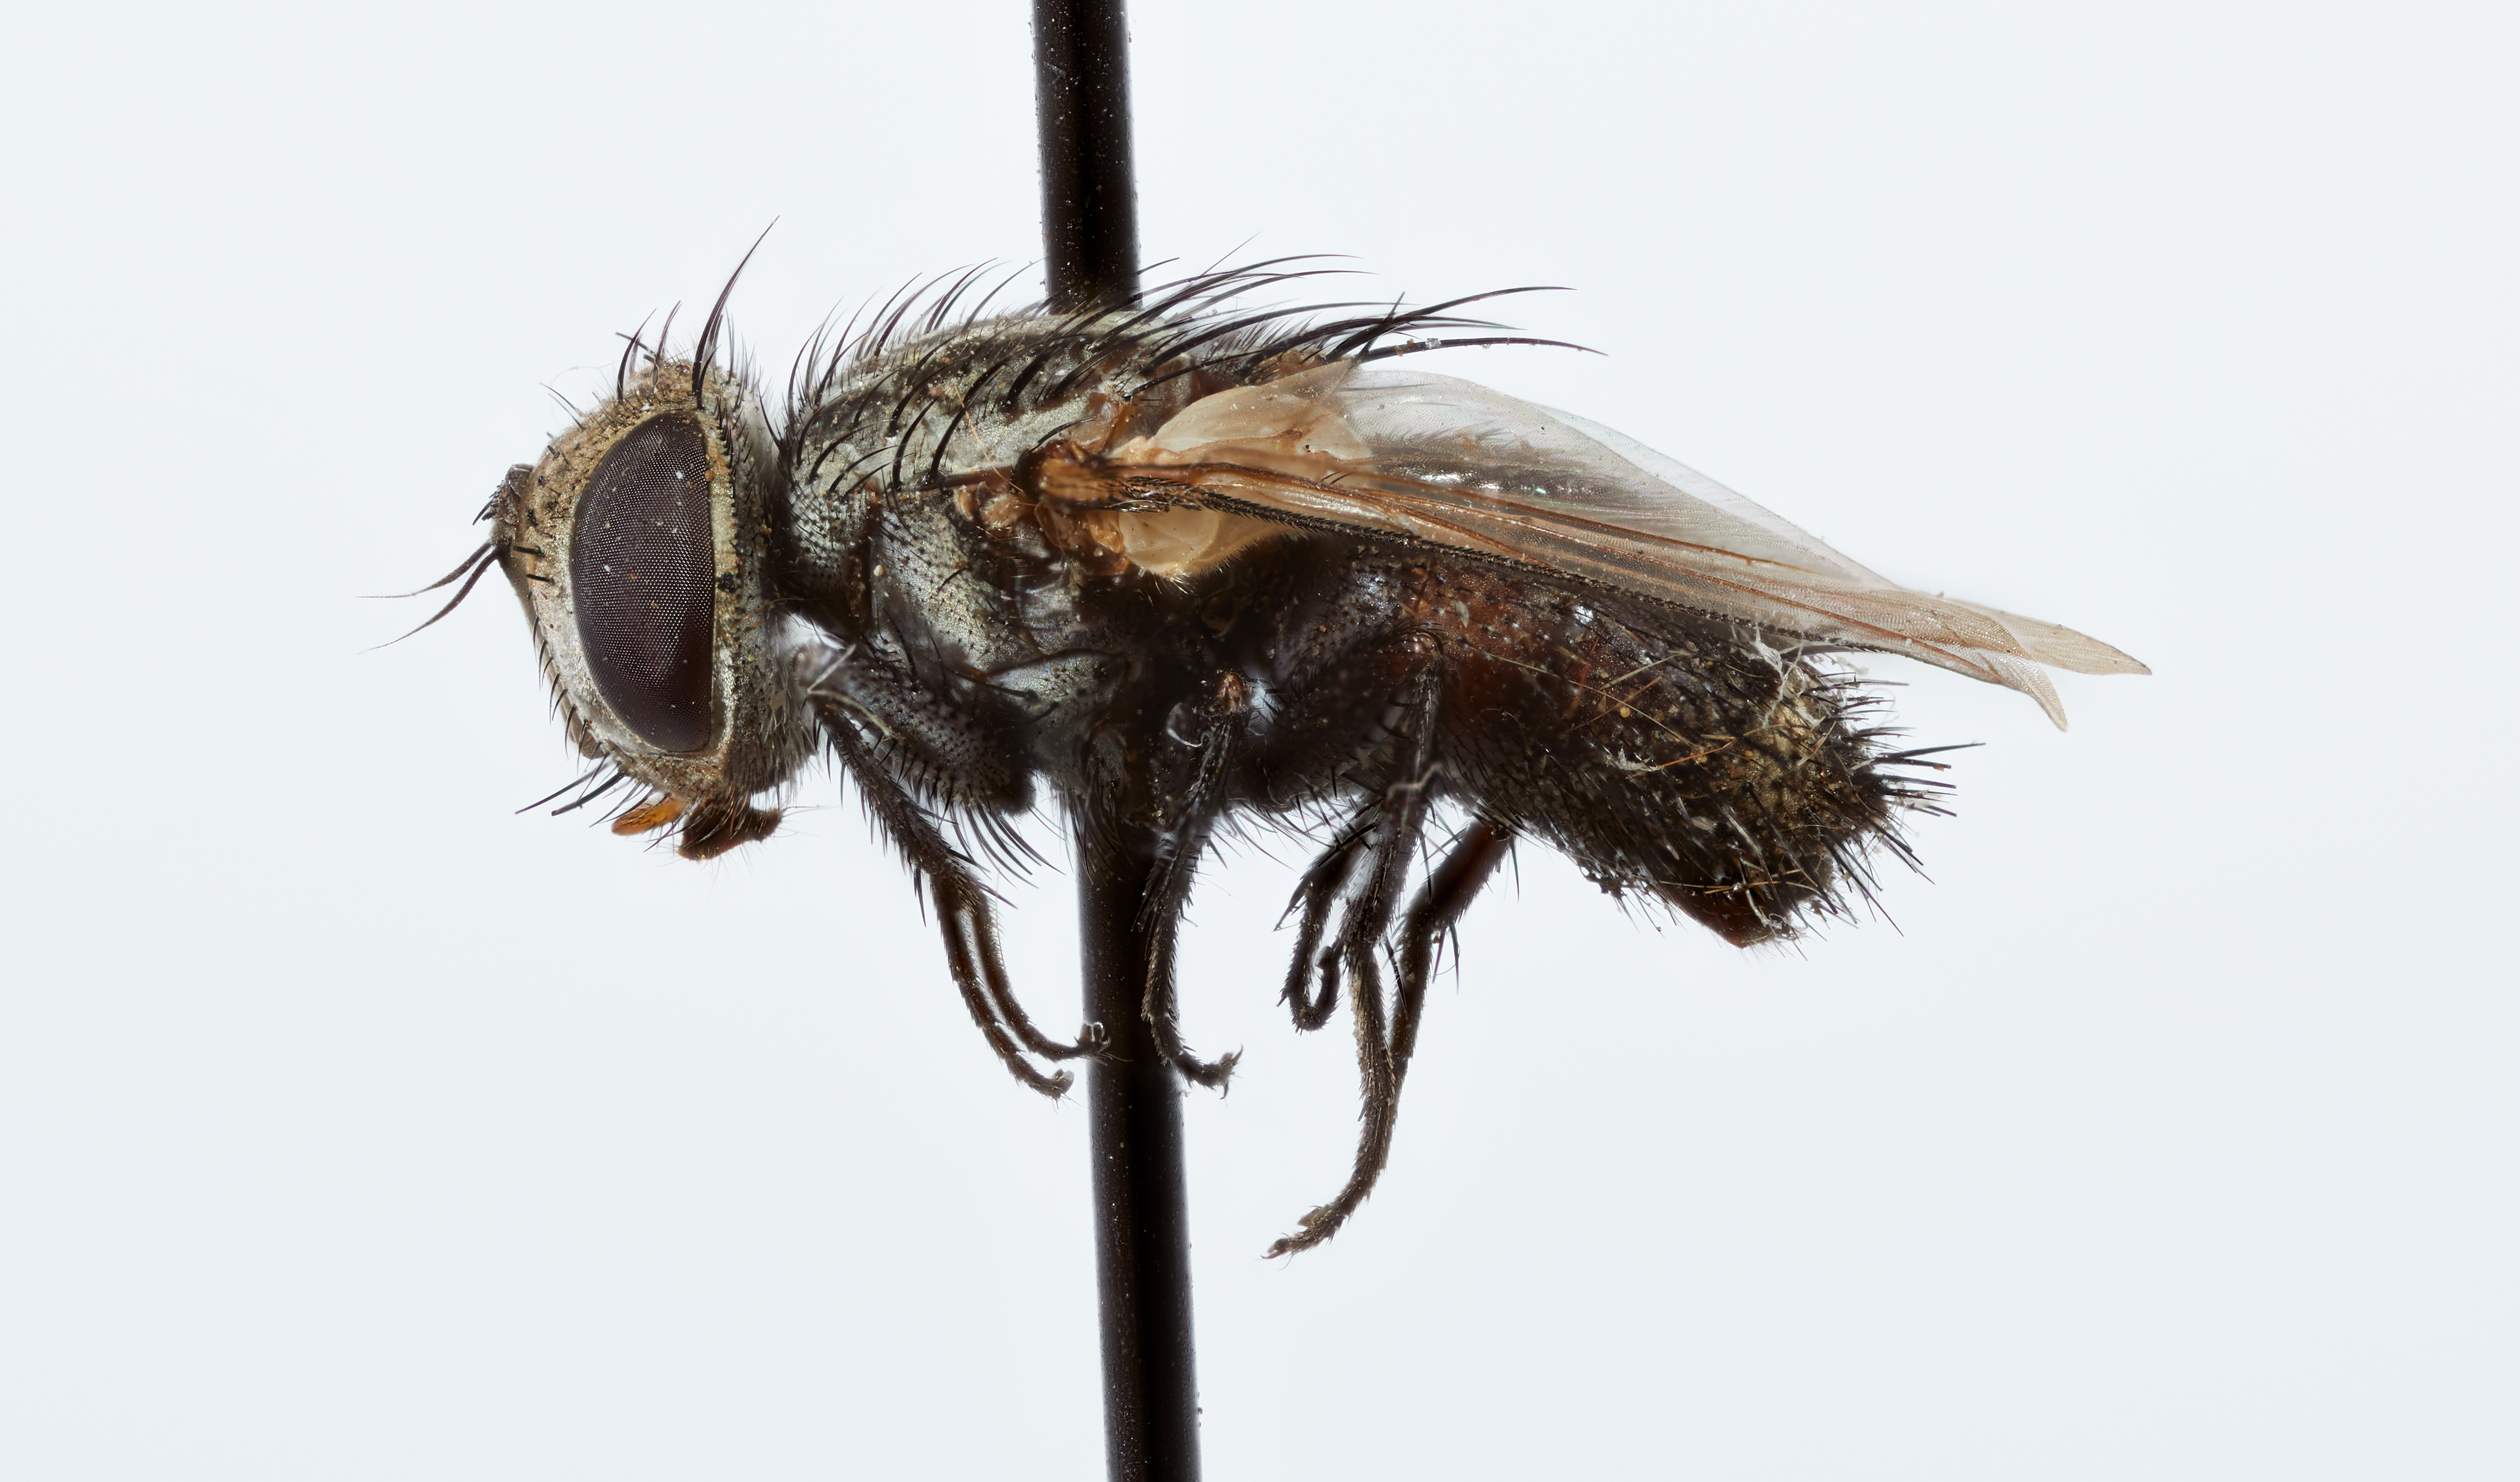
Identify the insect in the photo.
Ypophaemyia malacosomae
